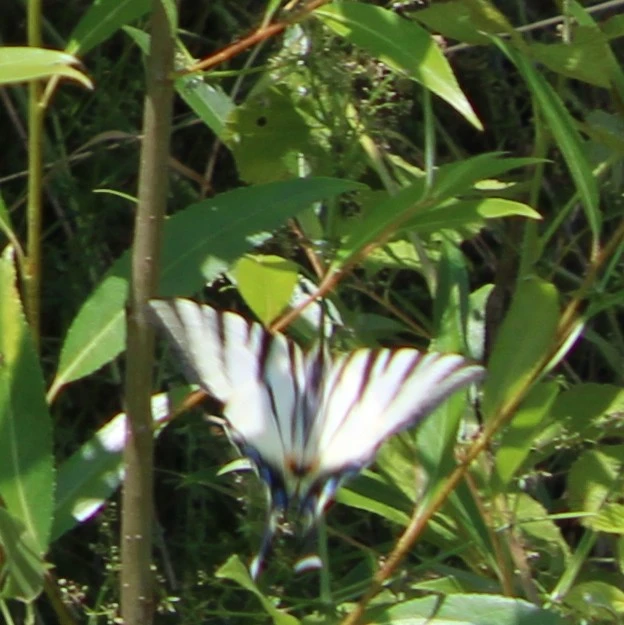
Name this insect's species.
Iphiclides podalirius
